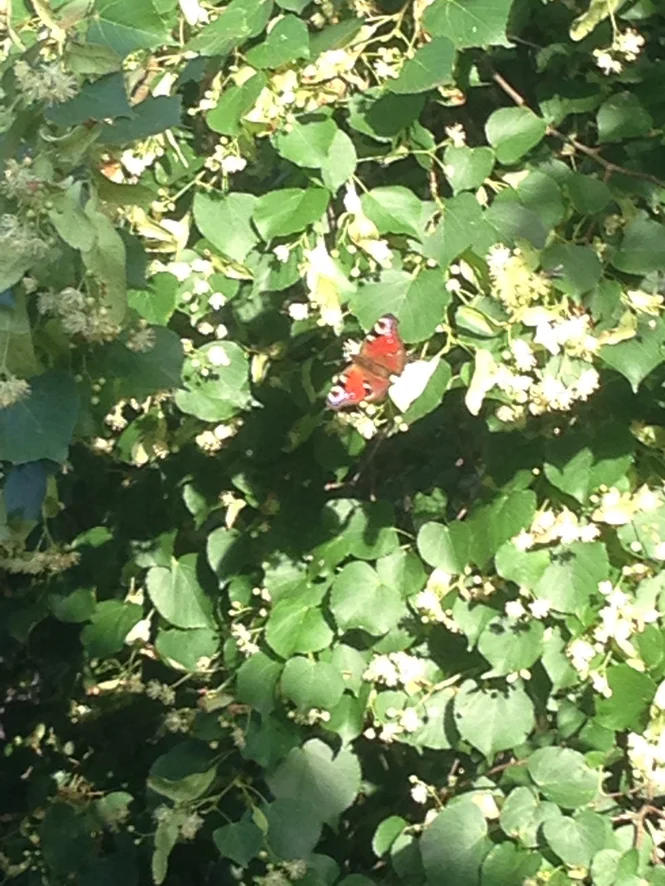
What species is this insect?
Aglais io
